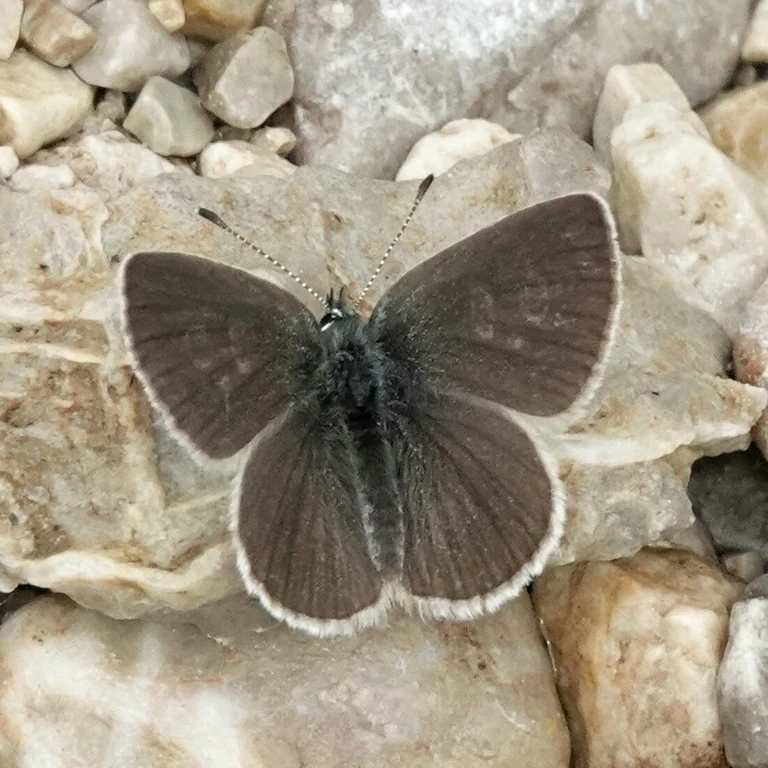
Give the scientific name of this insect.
Cupido minimus
